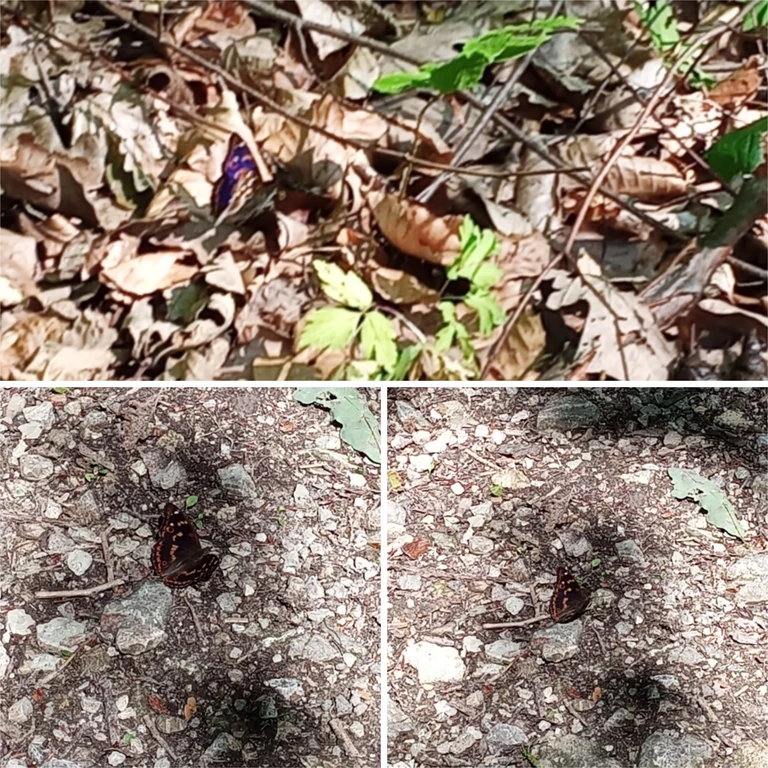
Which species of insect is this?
Apatura ilia
